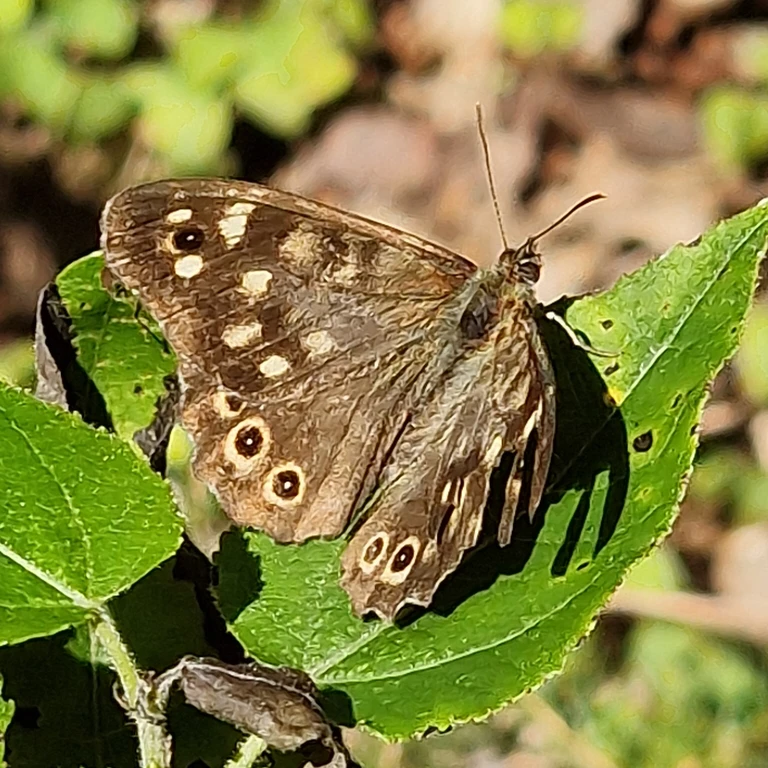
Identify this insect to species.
Pararge aegeria
